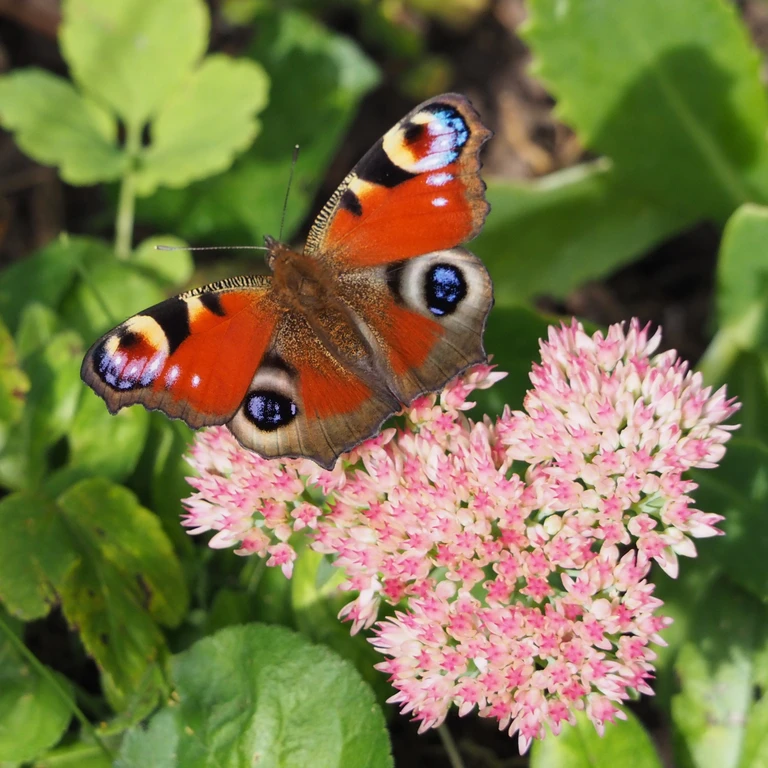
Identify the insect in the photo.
Aglais io
